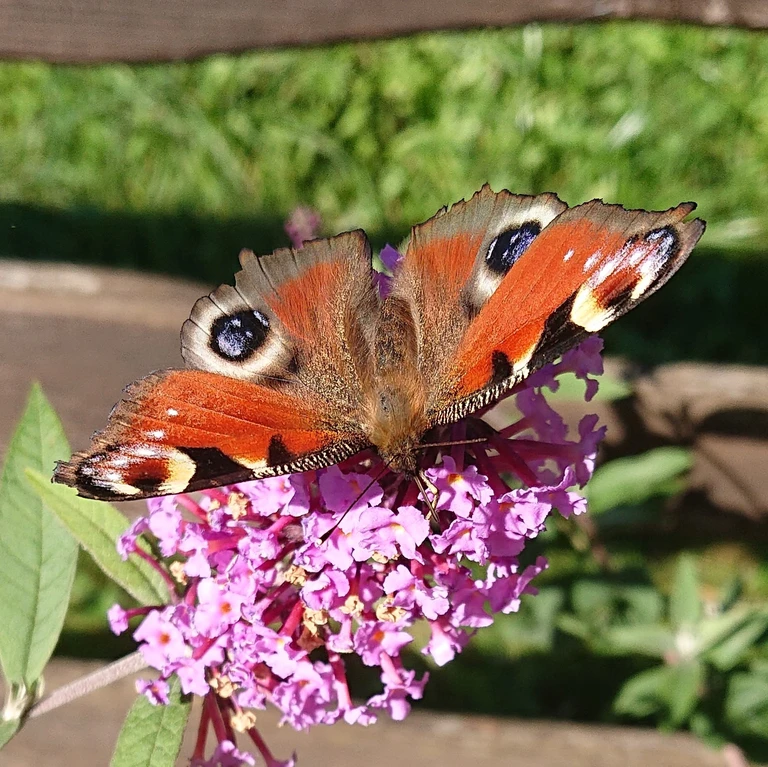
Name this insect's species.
Aglais io
